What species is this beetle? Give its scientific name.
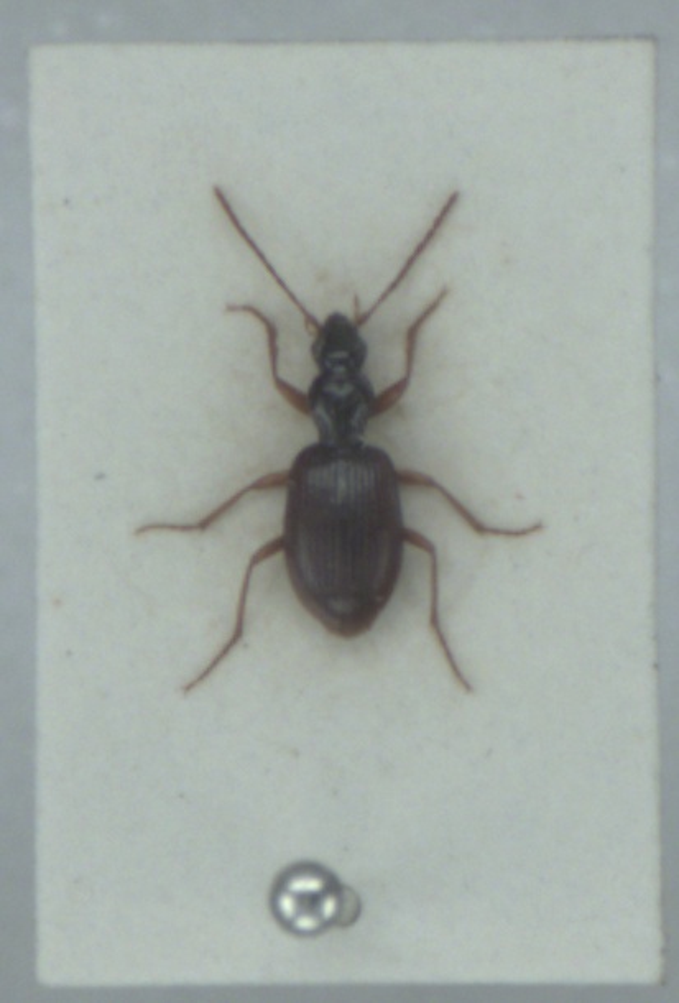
Oxypselaphus obscurus
